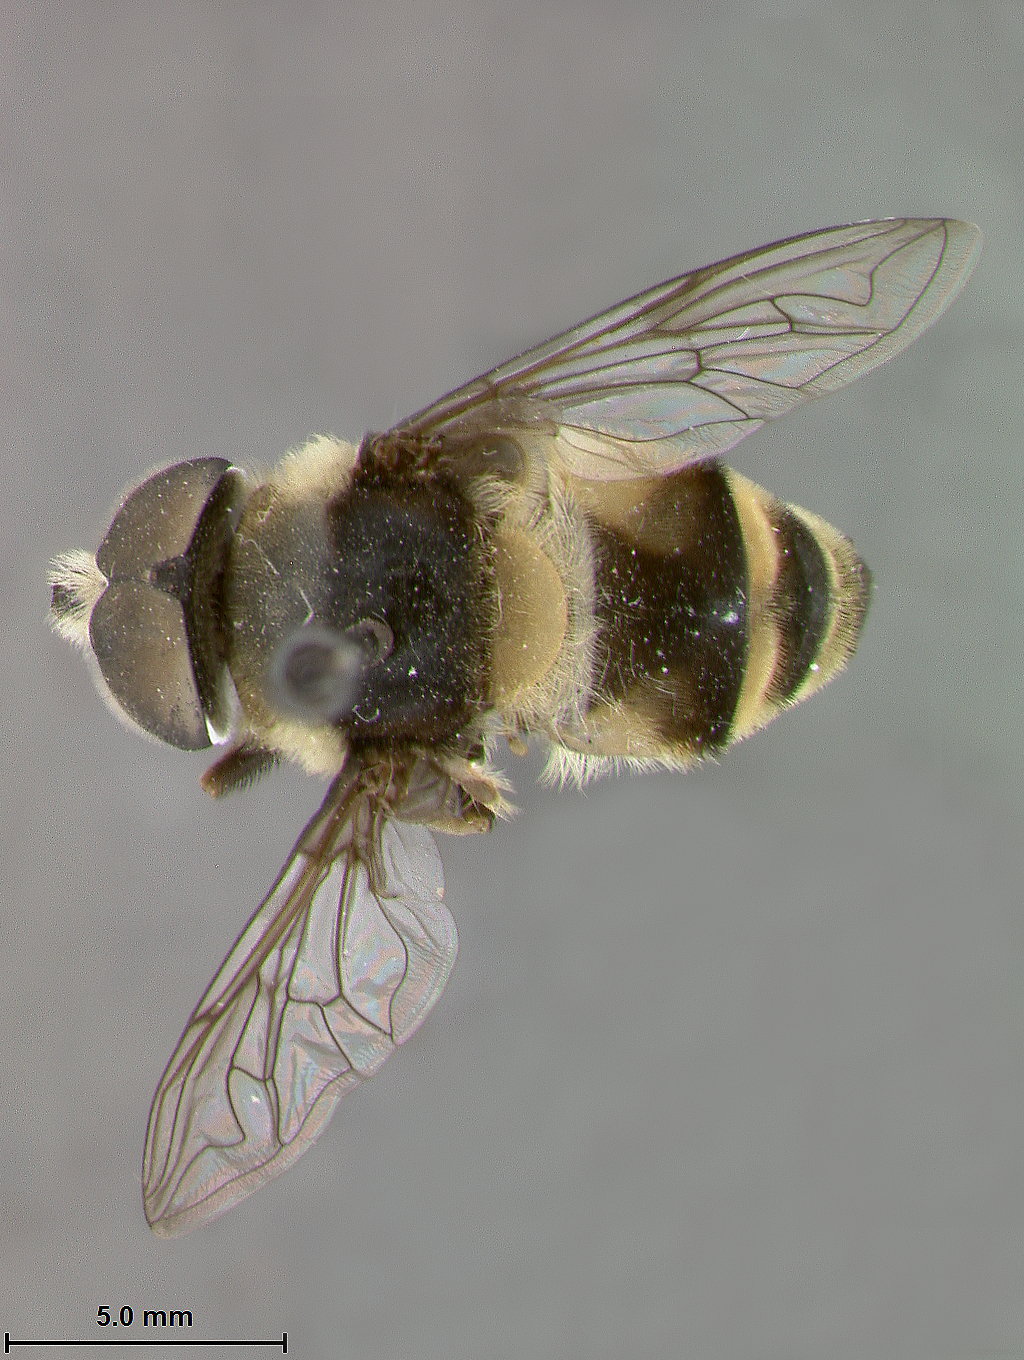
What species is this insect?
Mallota orientalis
